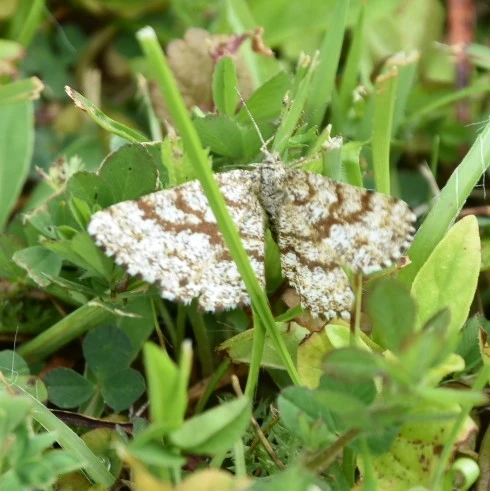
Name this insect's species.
Ematurga atomaria
